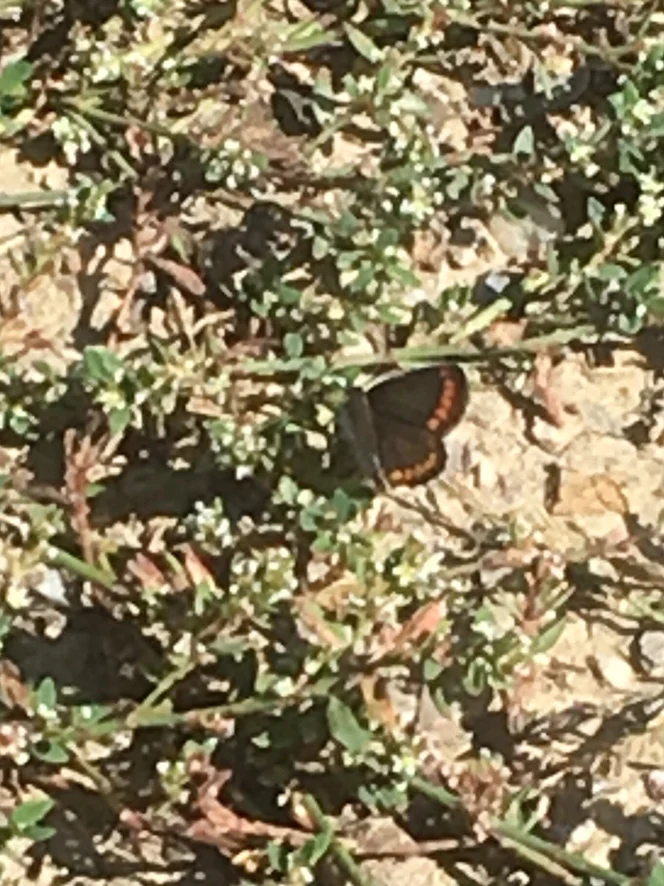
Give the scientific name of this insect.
Aricia agestis/artaxerxes
